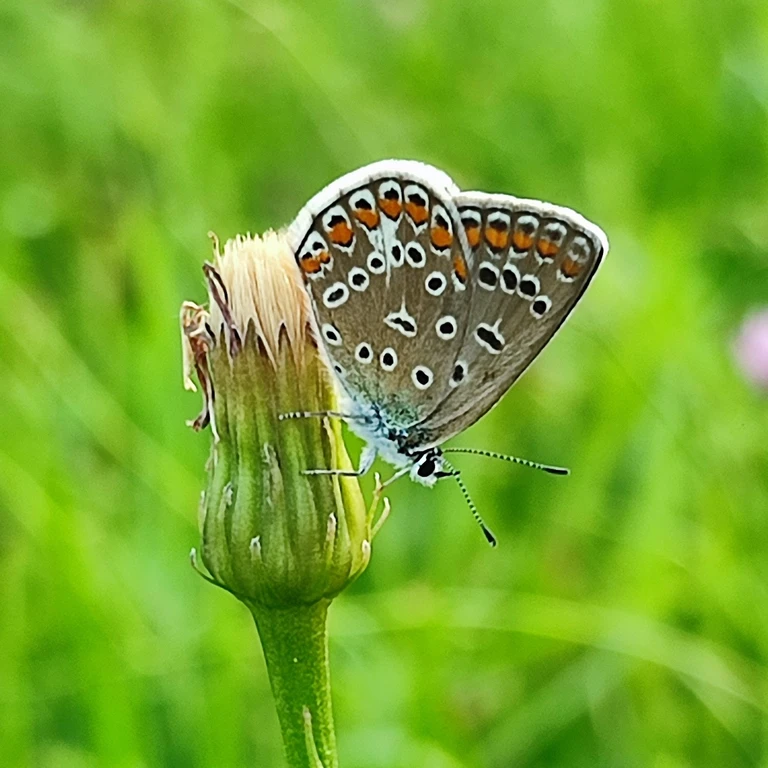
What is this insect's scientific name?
Polyommatus icarus
